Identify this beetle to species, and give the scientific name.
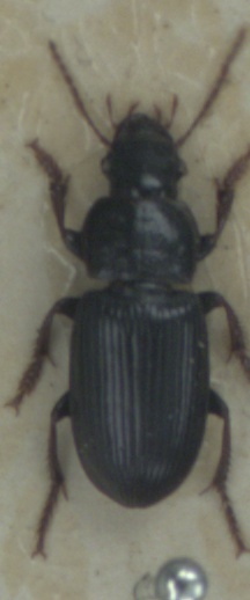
Harpalus attenuatus
